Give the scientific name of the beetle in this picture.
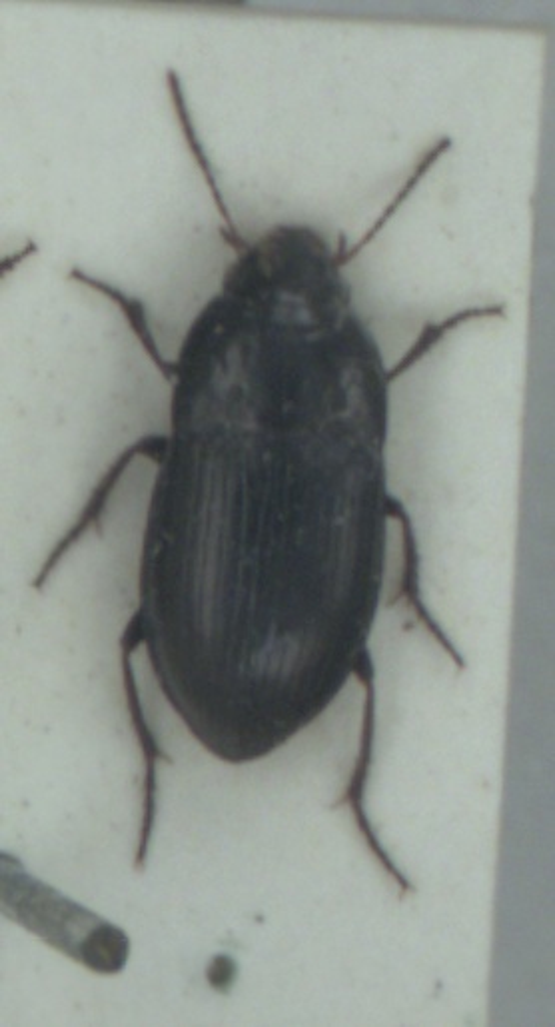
Amara convexior
